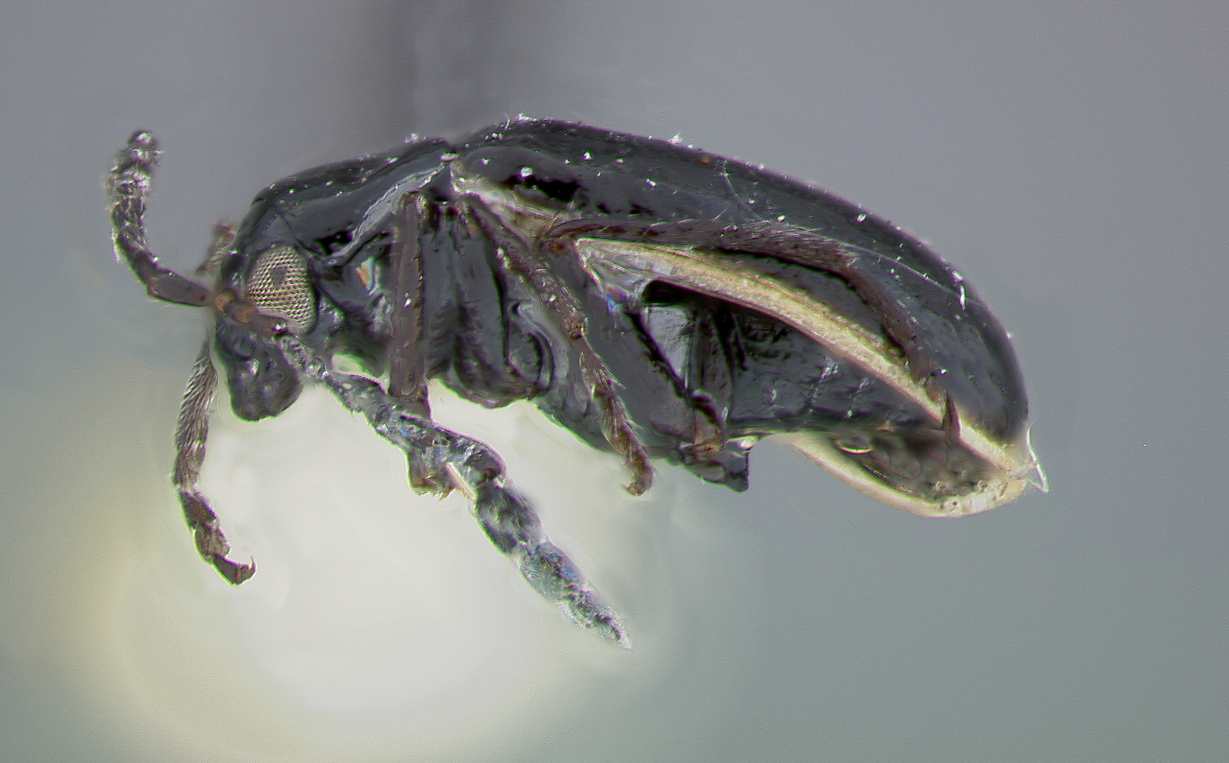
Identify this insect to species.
Luperosoma nigrum
